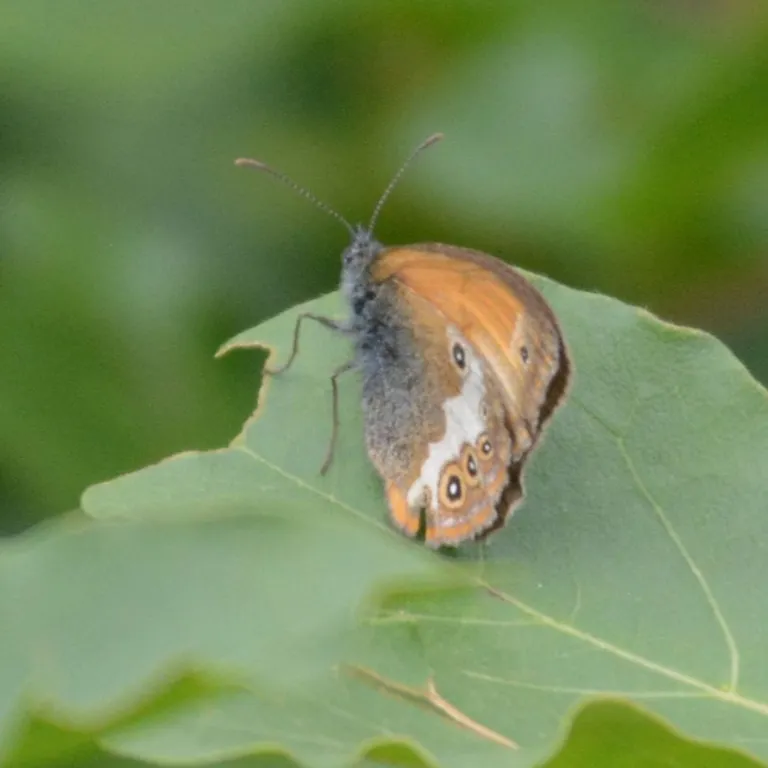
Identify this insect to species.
Coenonympha arcania
